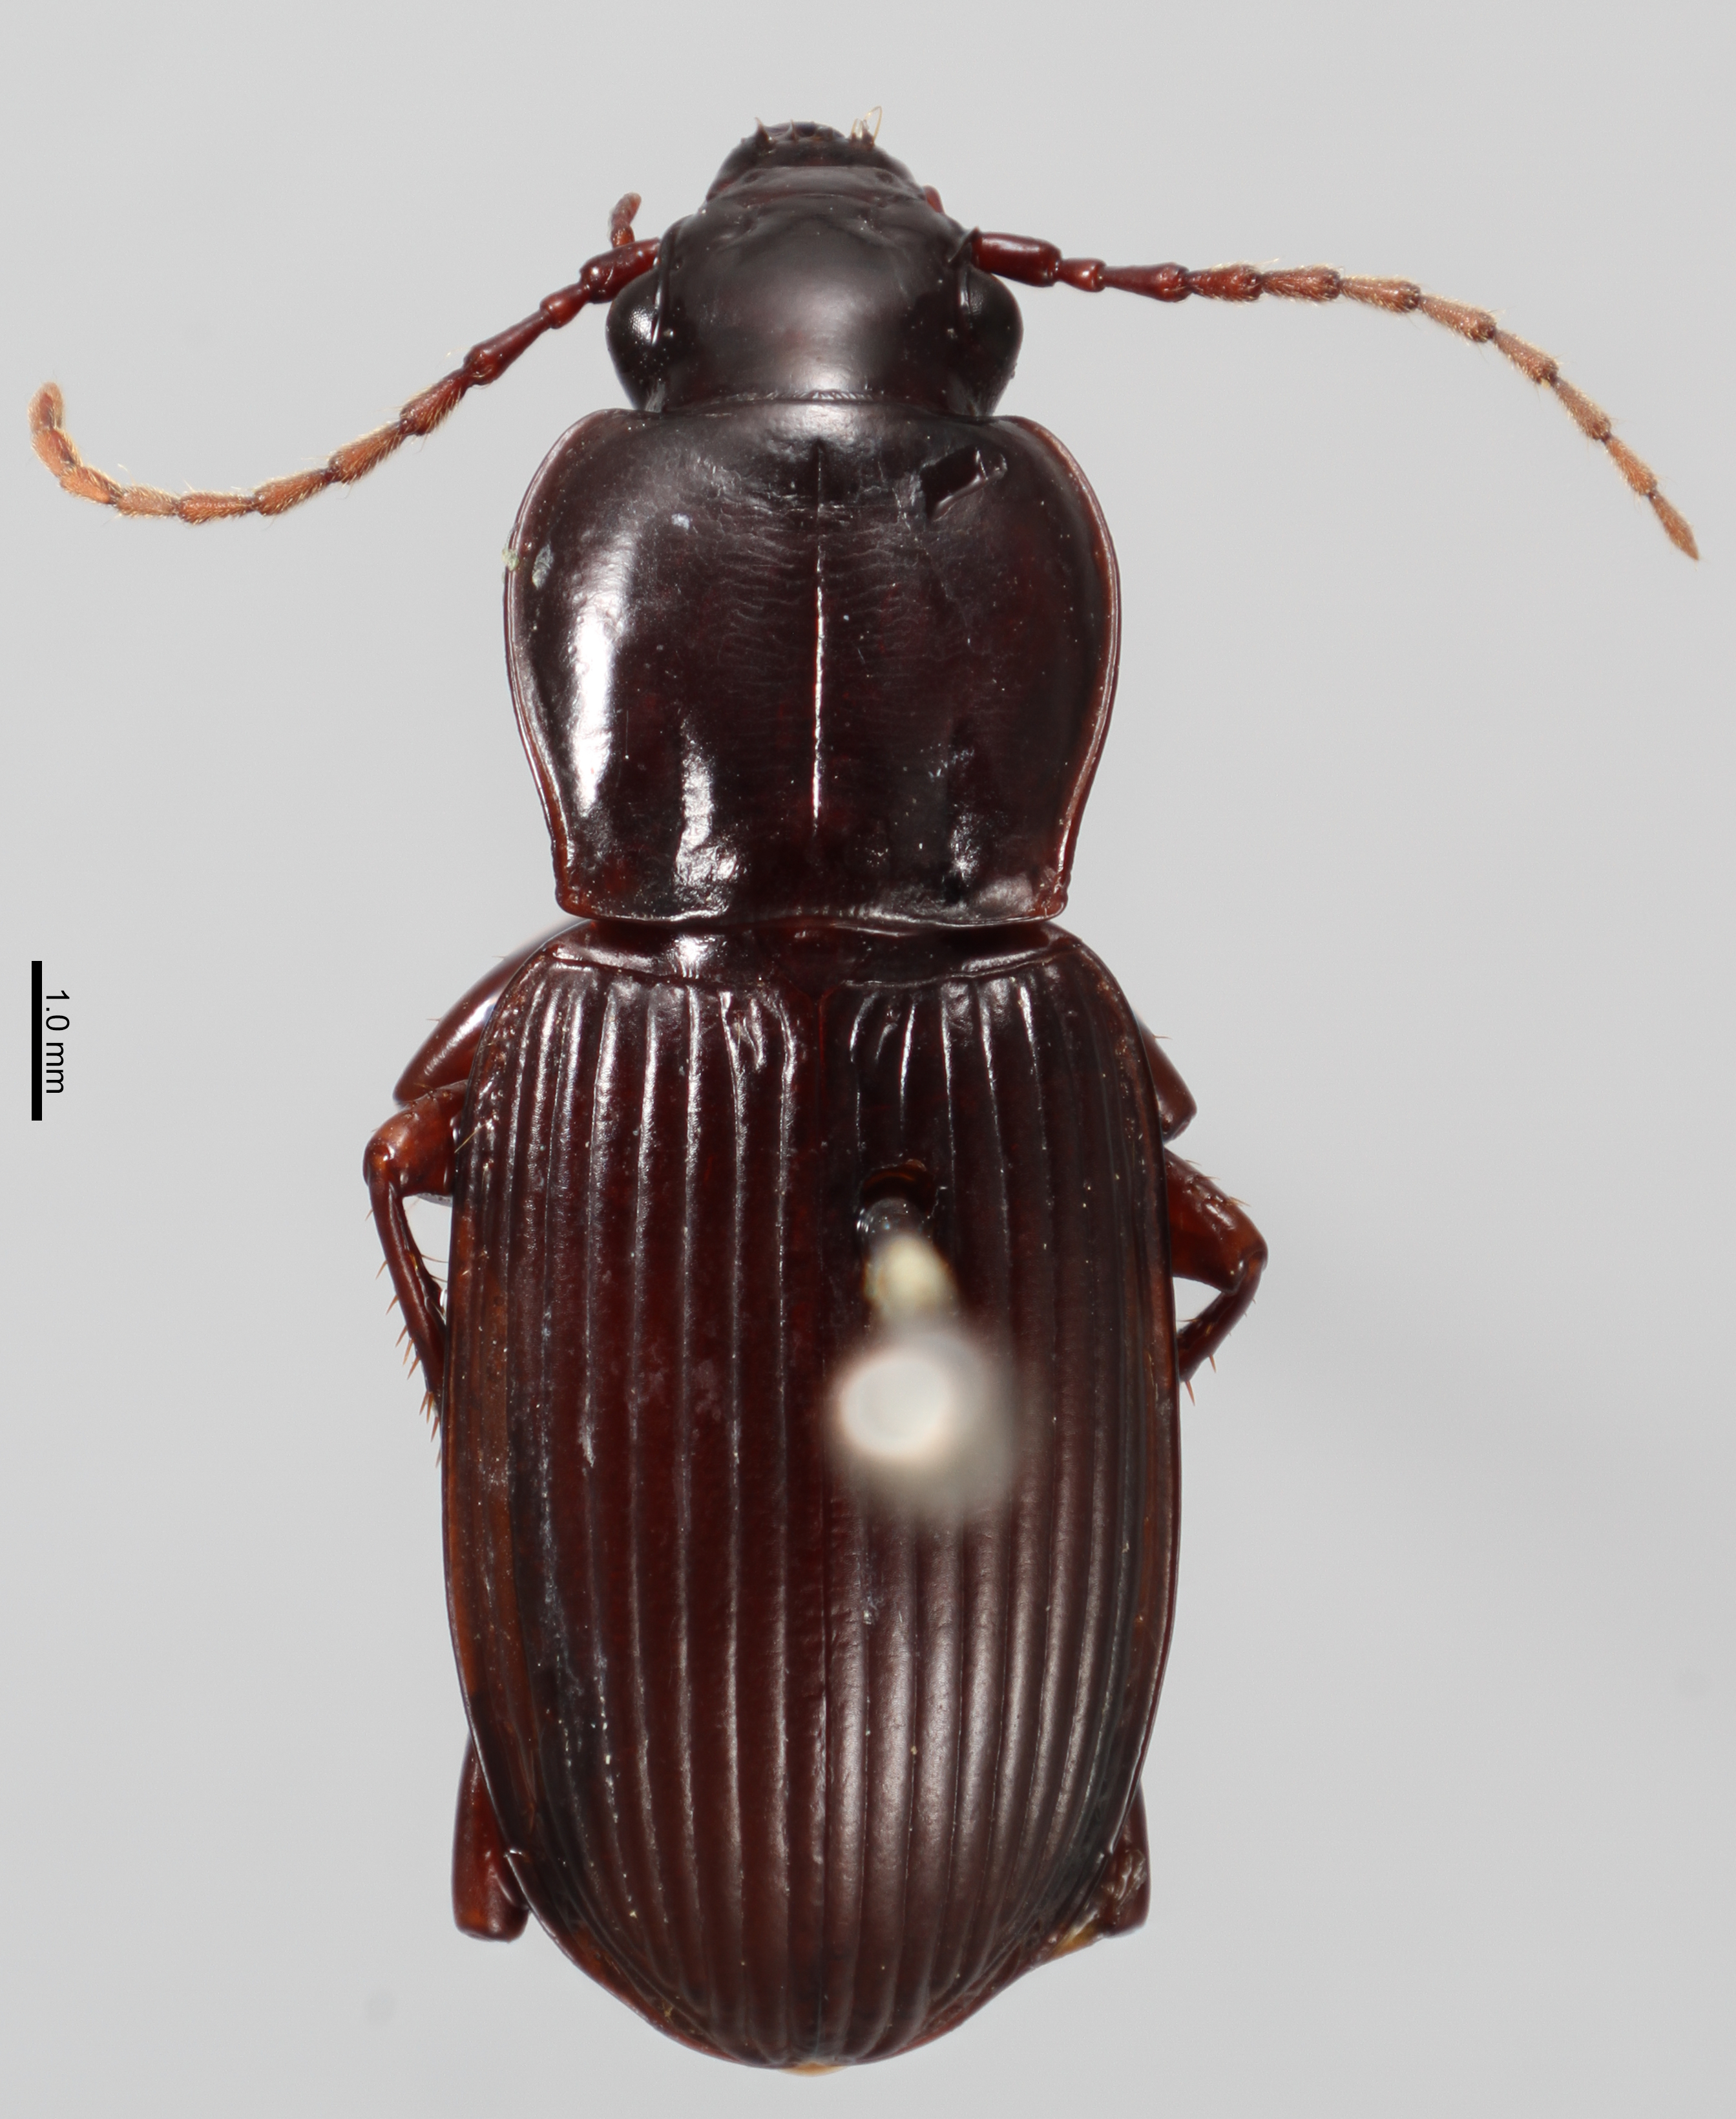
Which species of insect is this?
Pterostichus kansanus (also Hypherpes kansanus)
